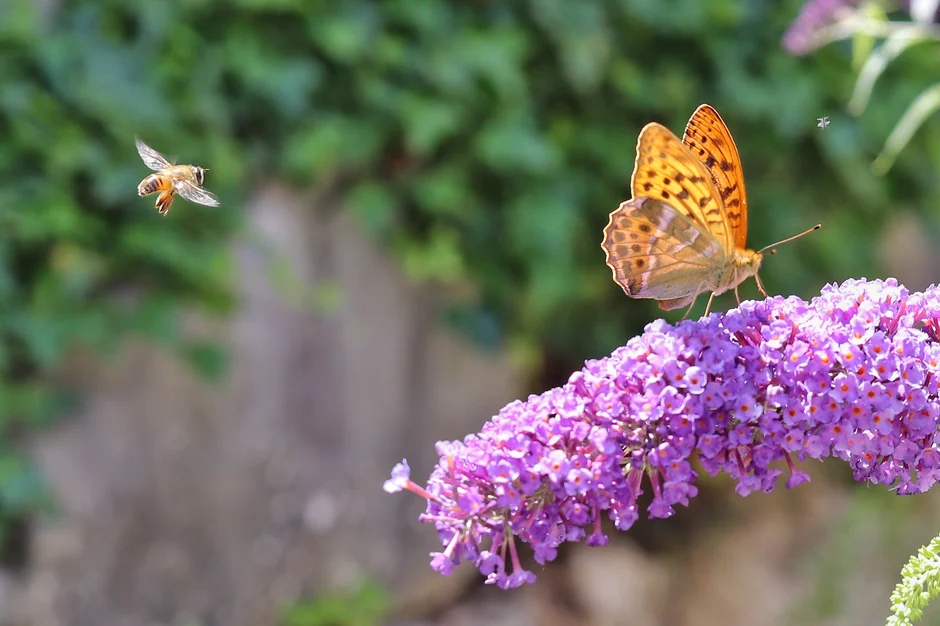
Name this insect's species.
Argynnis paphia
